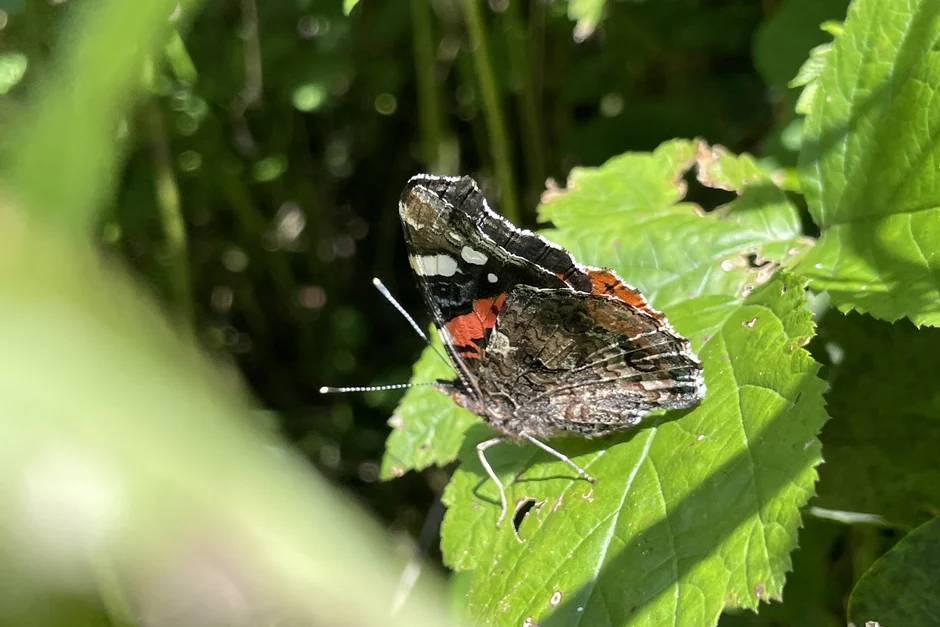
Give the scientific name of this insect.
Vanessa atalanta
